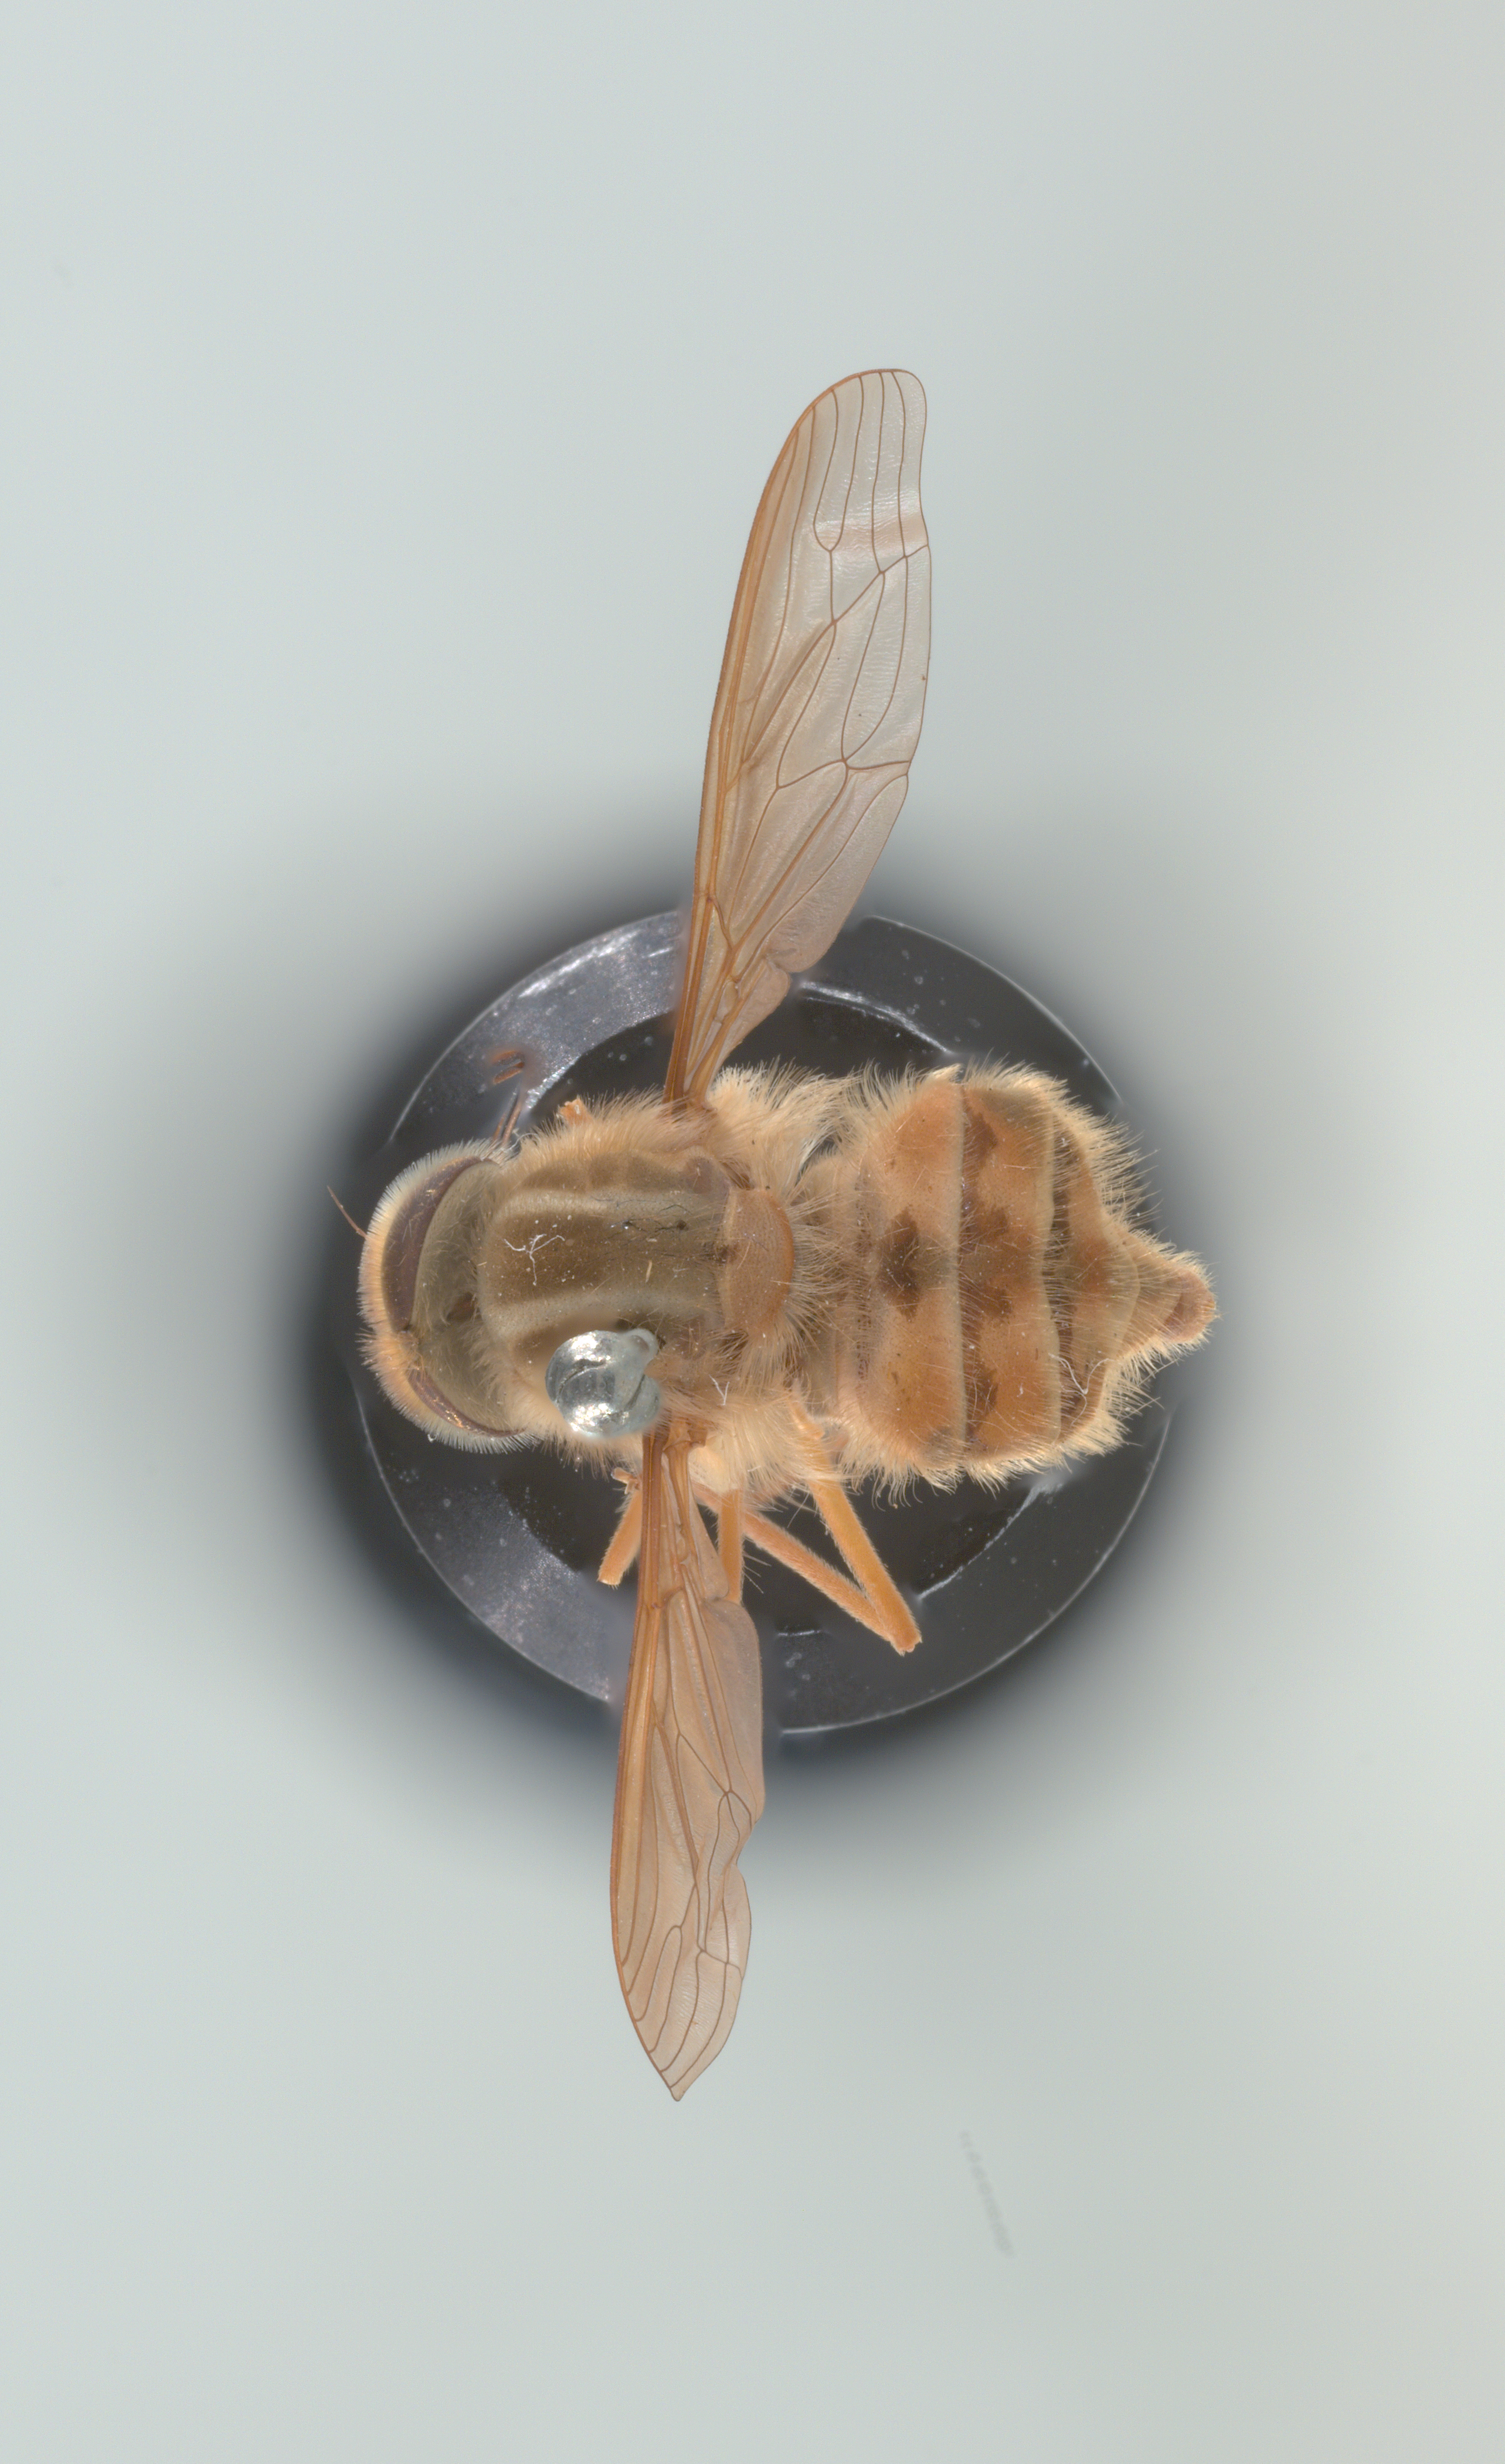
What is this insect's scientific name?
Trichophthalma subaurata
